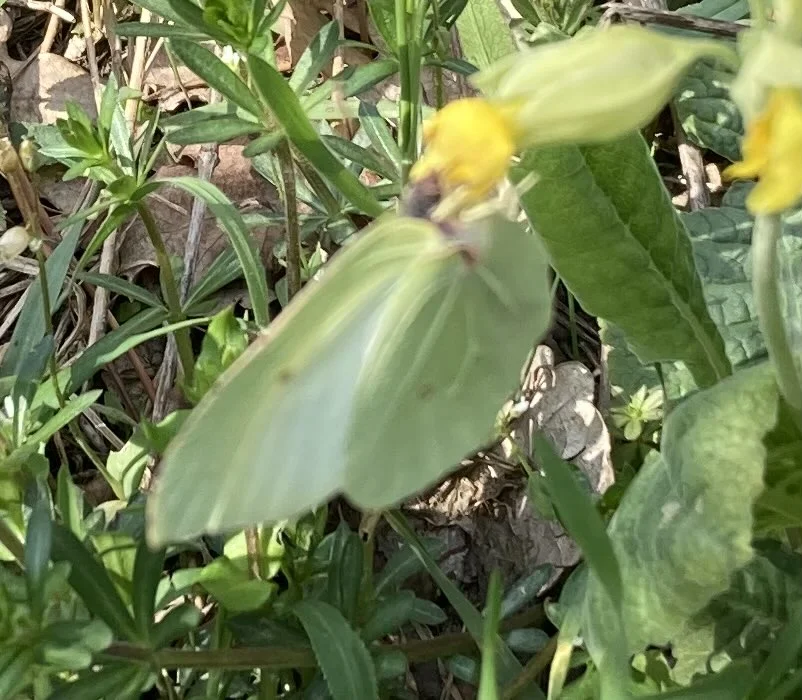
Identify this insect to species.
Gonepteryx rhamni
